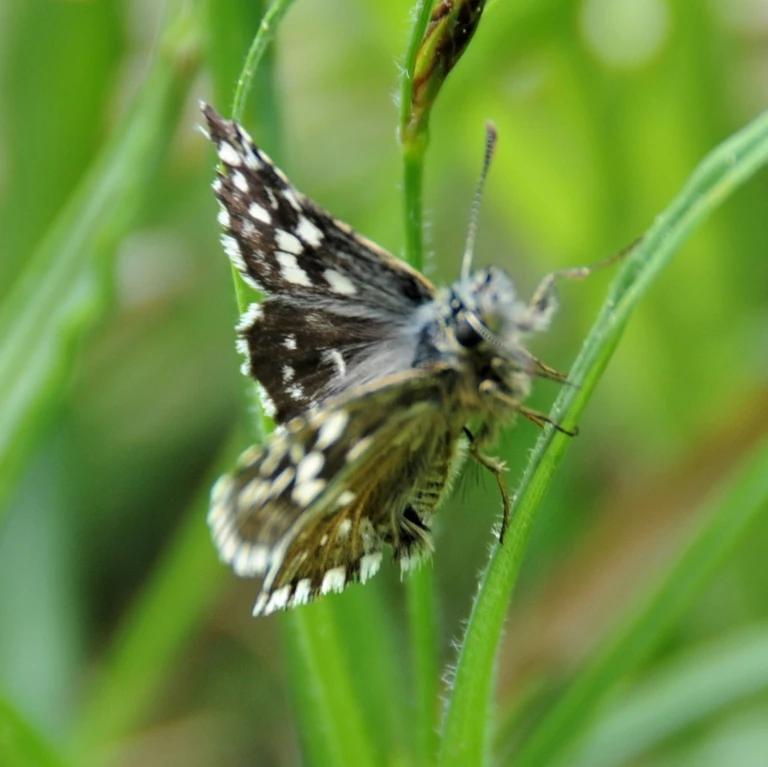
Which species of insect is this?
Pyrgus malvae
